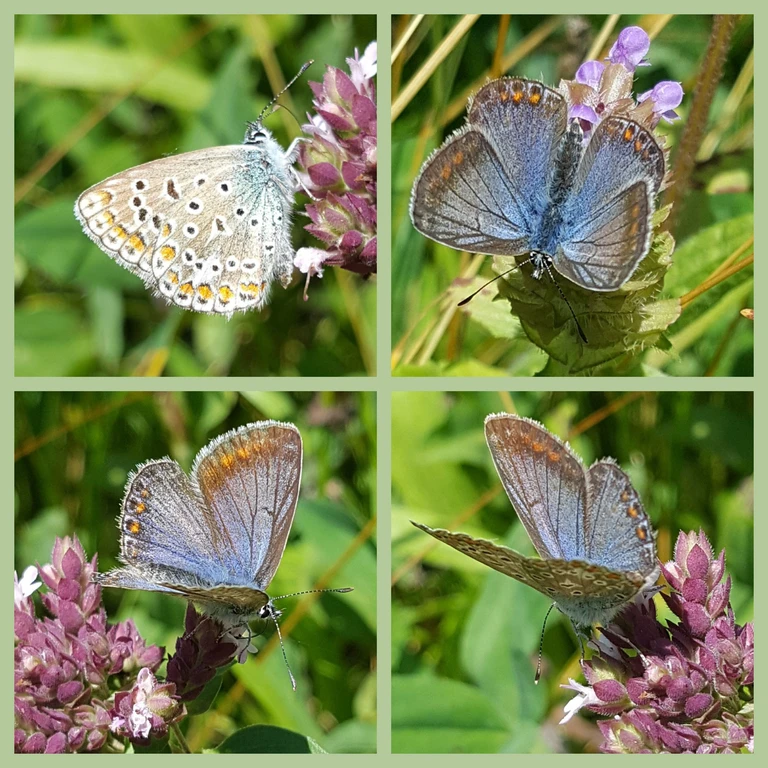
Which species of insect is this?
Polyommatus icarus
